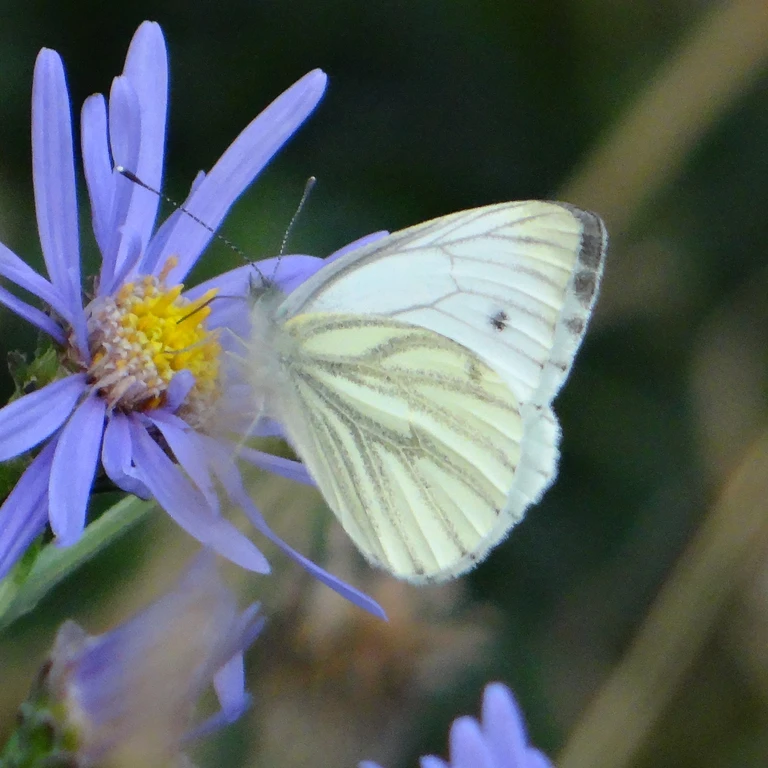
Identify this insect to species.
Pieris napi
